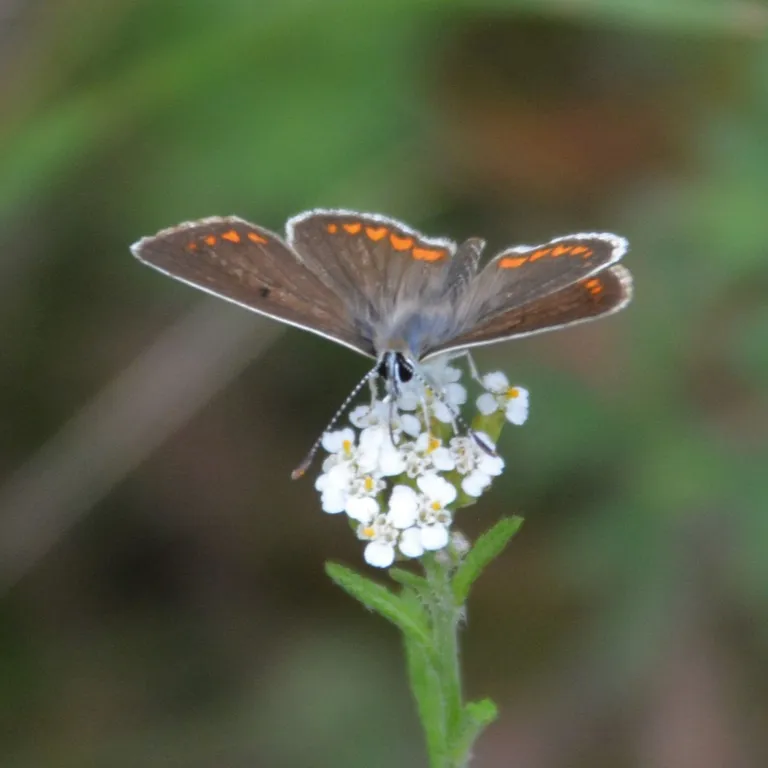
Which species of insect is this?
Aricia agestis/artaxerxes
